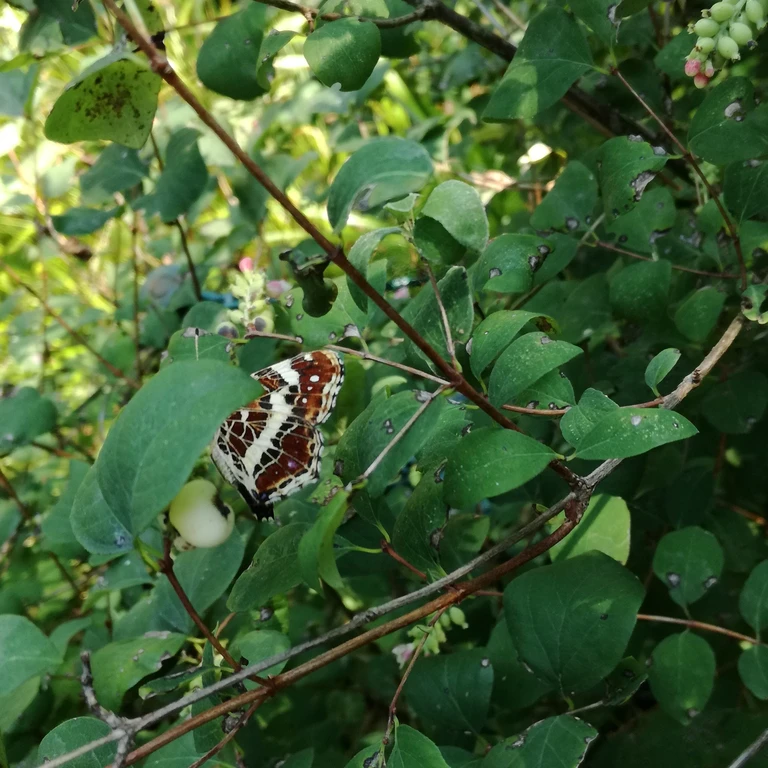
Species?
Araschnia levana
